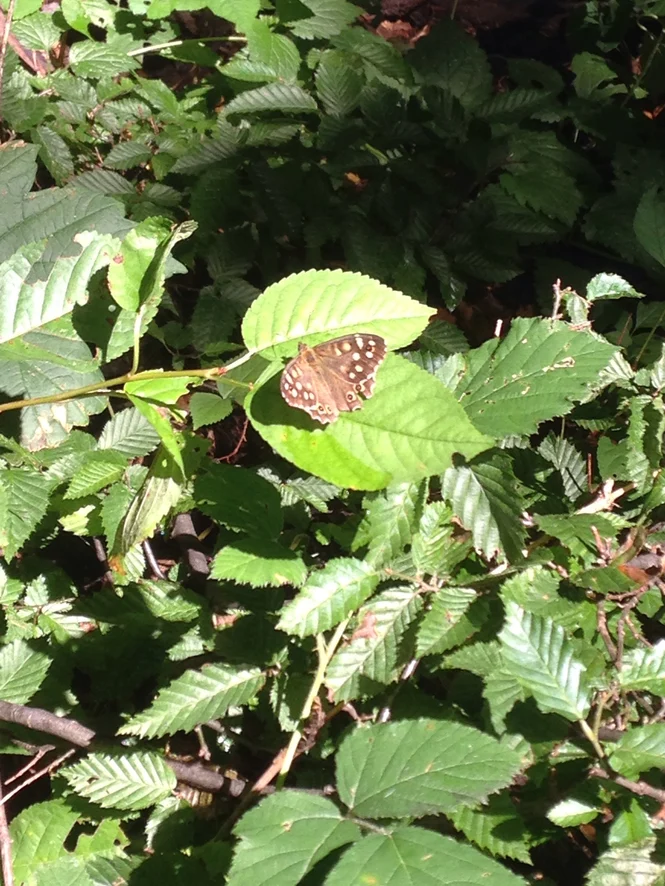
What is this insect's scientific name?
Pararge aegeria
